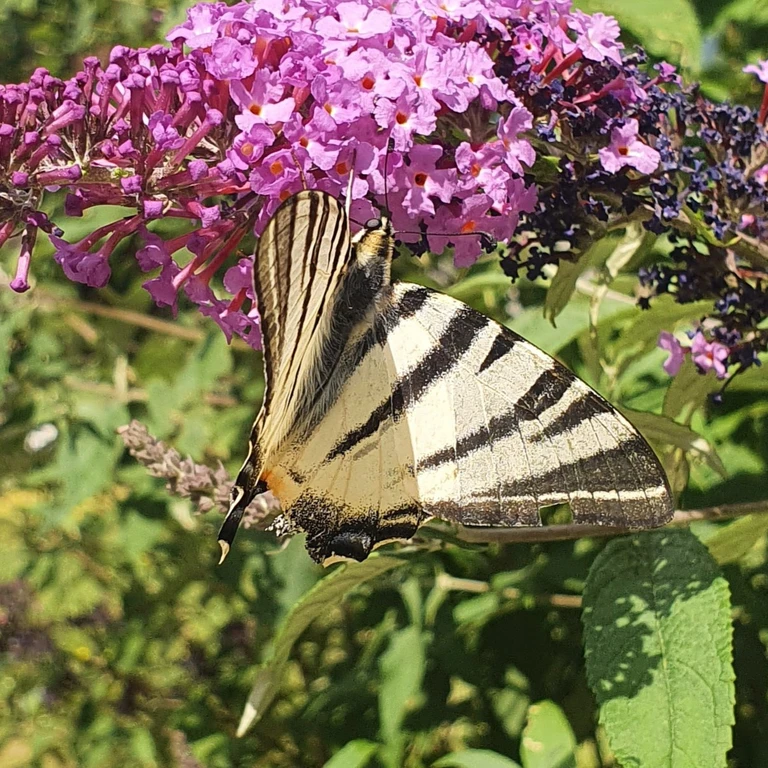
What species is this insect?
Iphiclides podalirius
